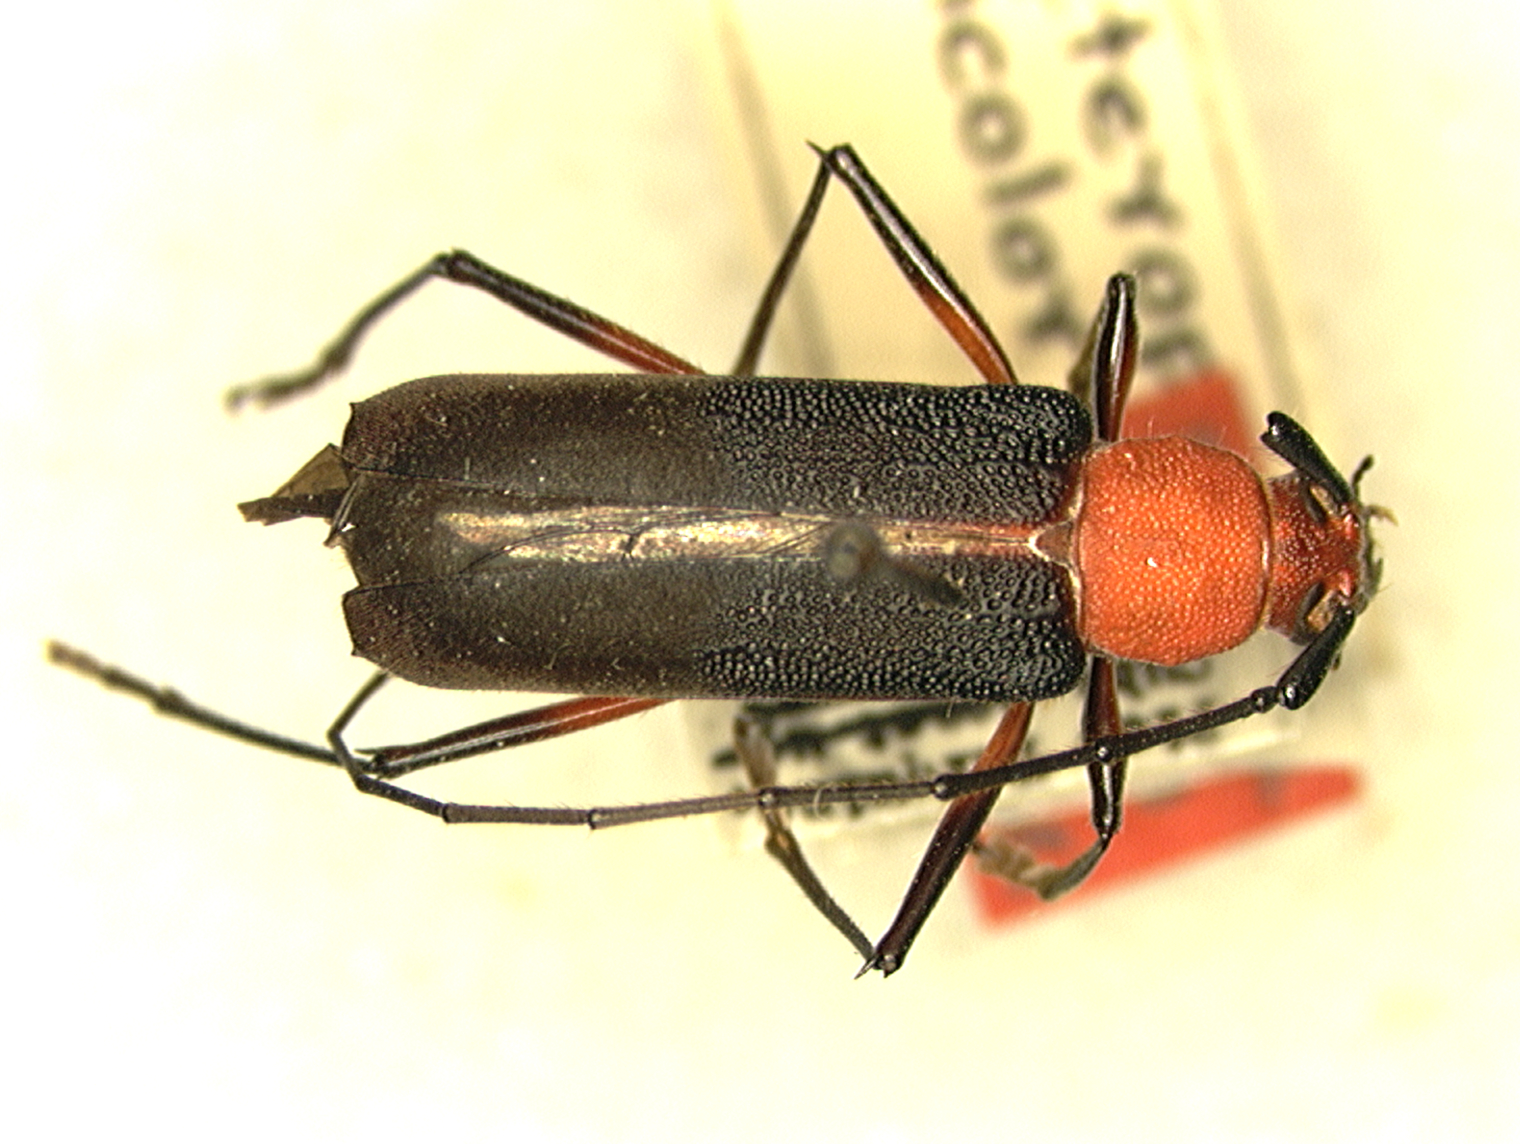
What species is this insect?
Heterops bicolor
